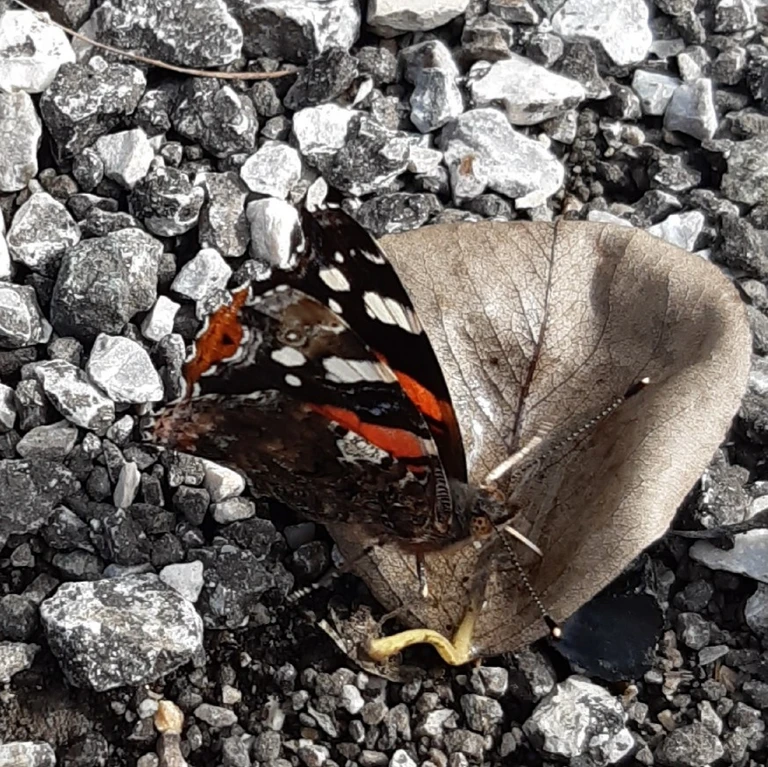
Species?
Vanessa atalanta
